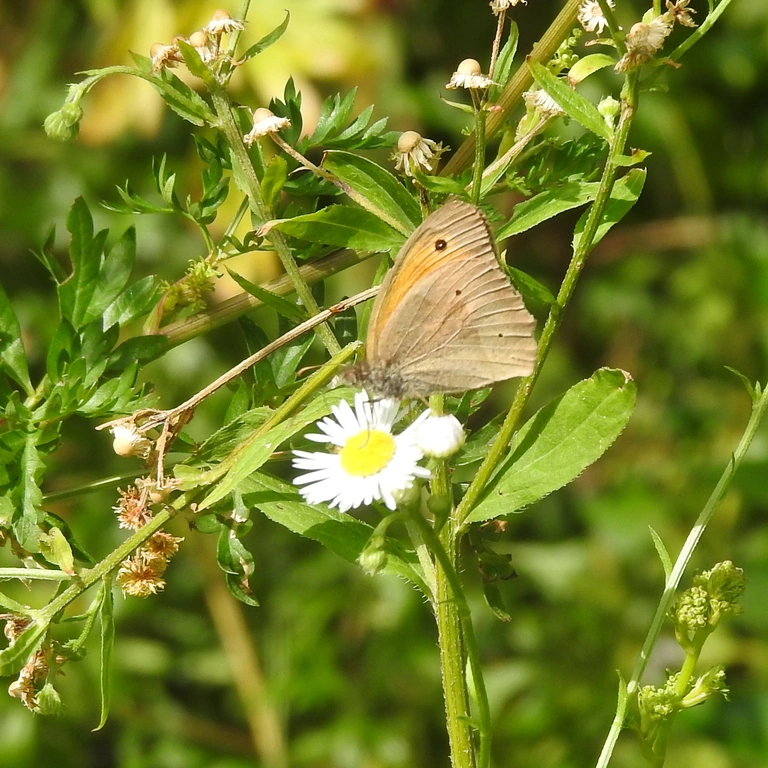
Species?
Maniola jurtina
